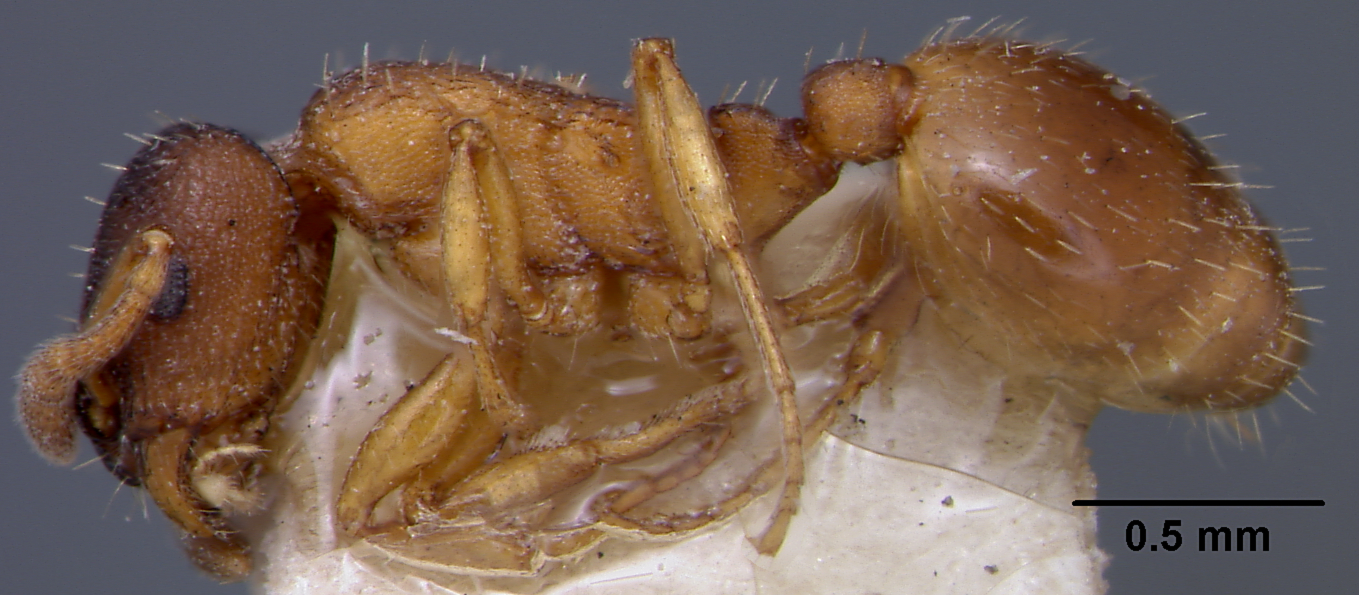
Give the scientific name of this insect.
Leptothorax muscorum
